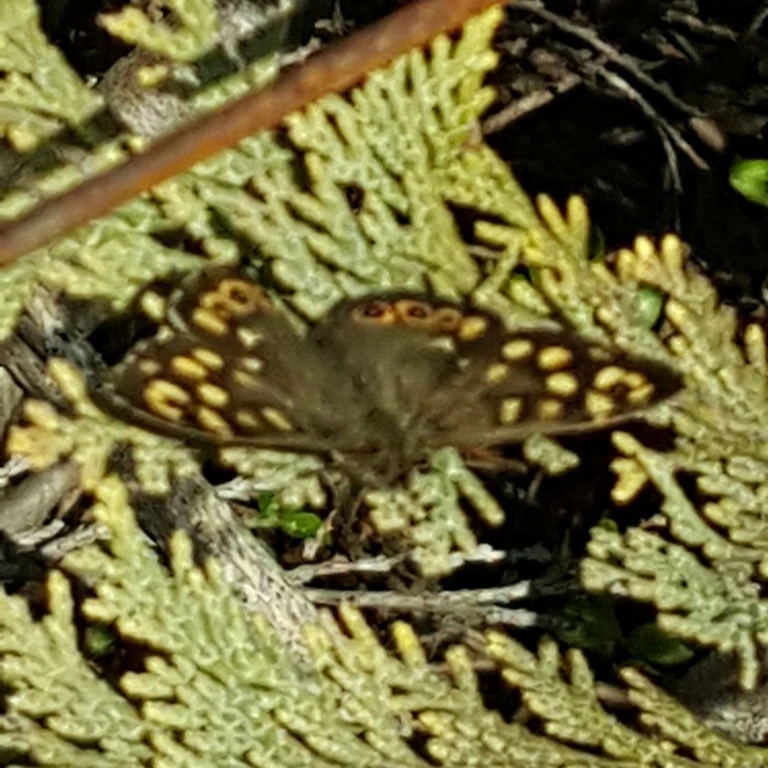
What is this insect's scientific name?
Pararge aegeria
